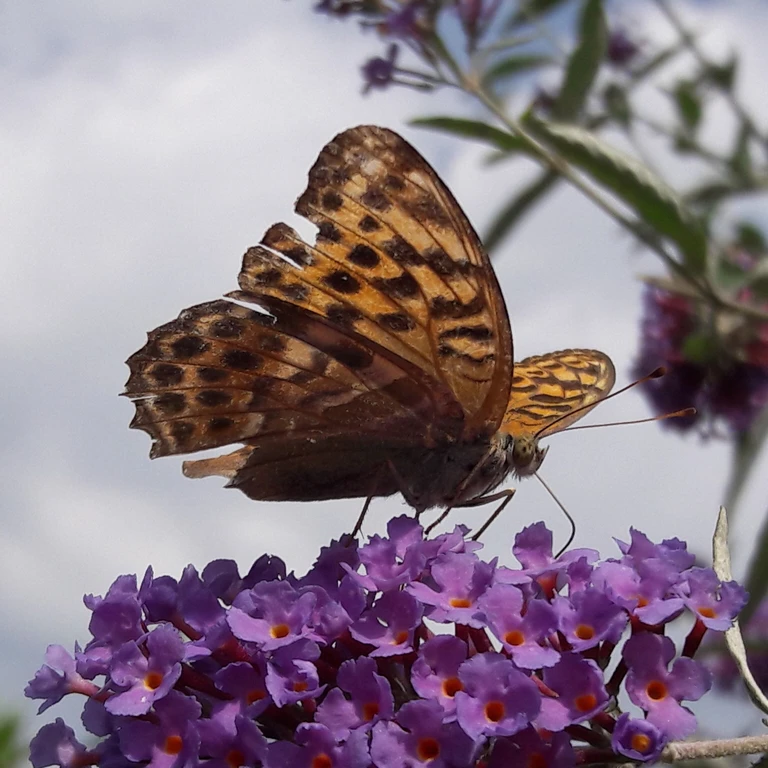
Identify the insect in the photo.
Argynnis paphia
